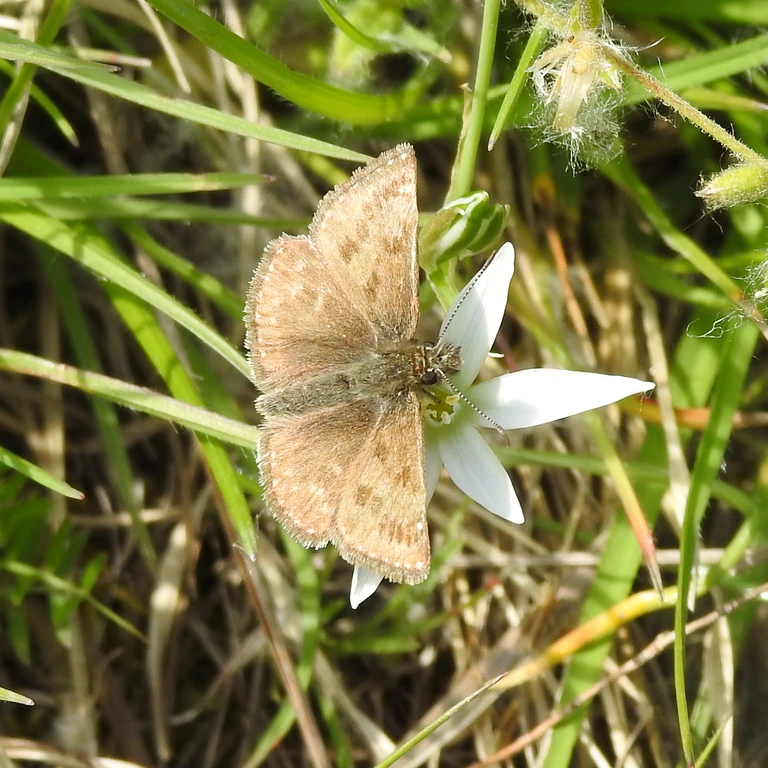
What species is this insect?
Erynnis tages
